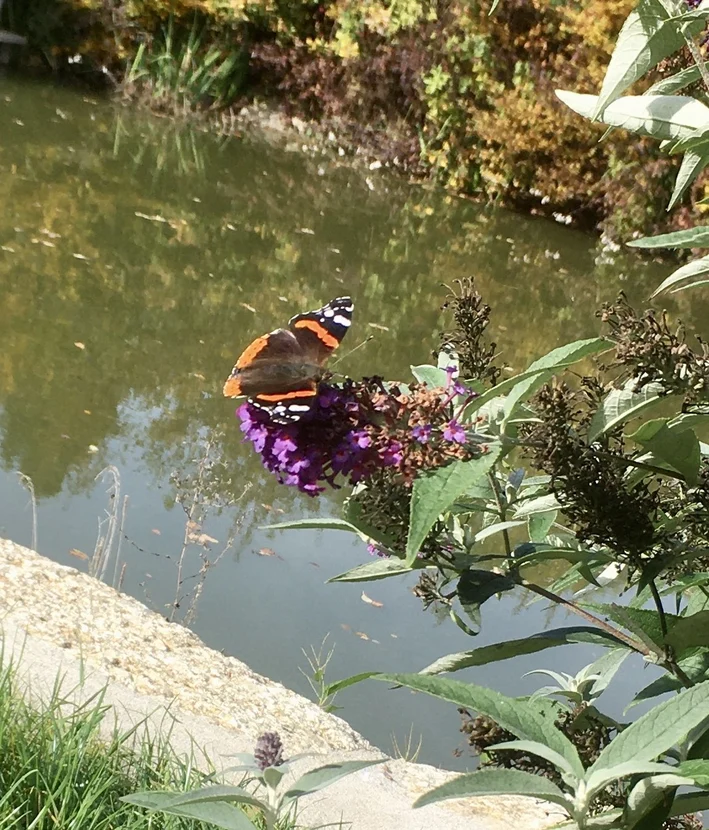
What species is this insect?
Vanessa atalanta
